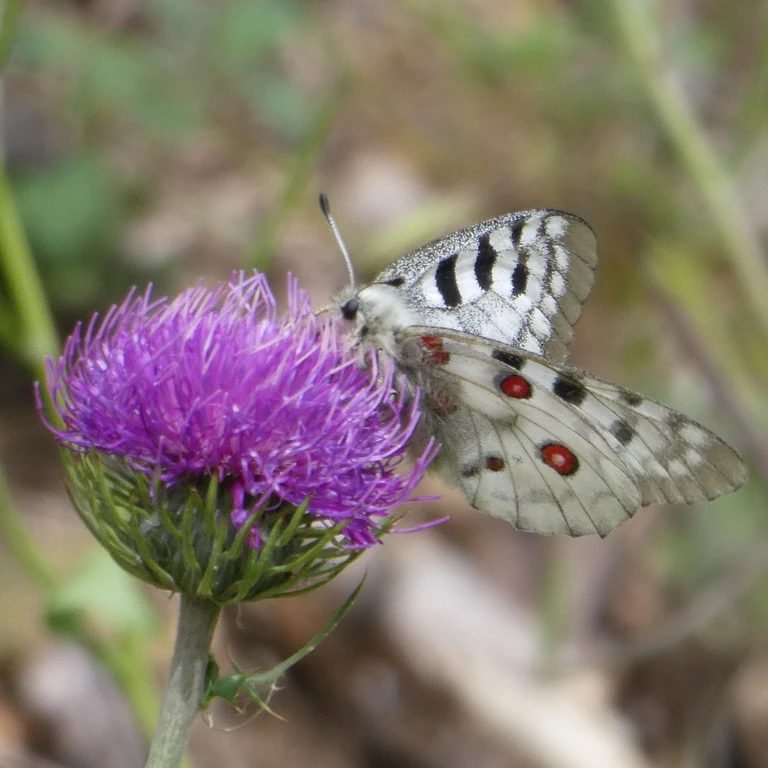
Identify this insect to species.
Parnassius apollo
